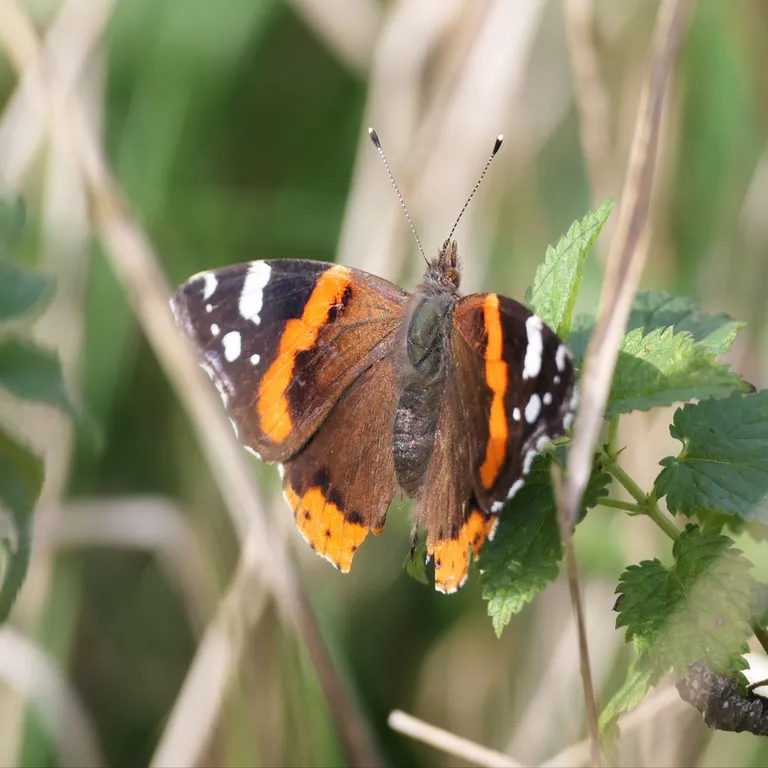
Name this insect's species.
Vanessa atalanta
